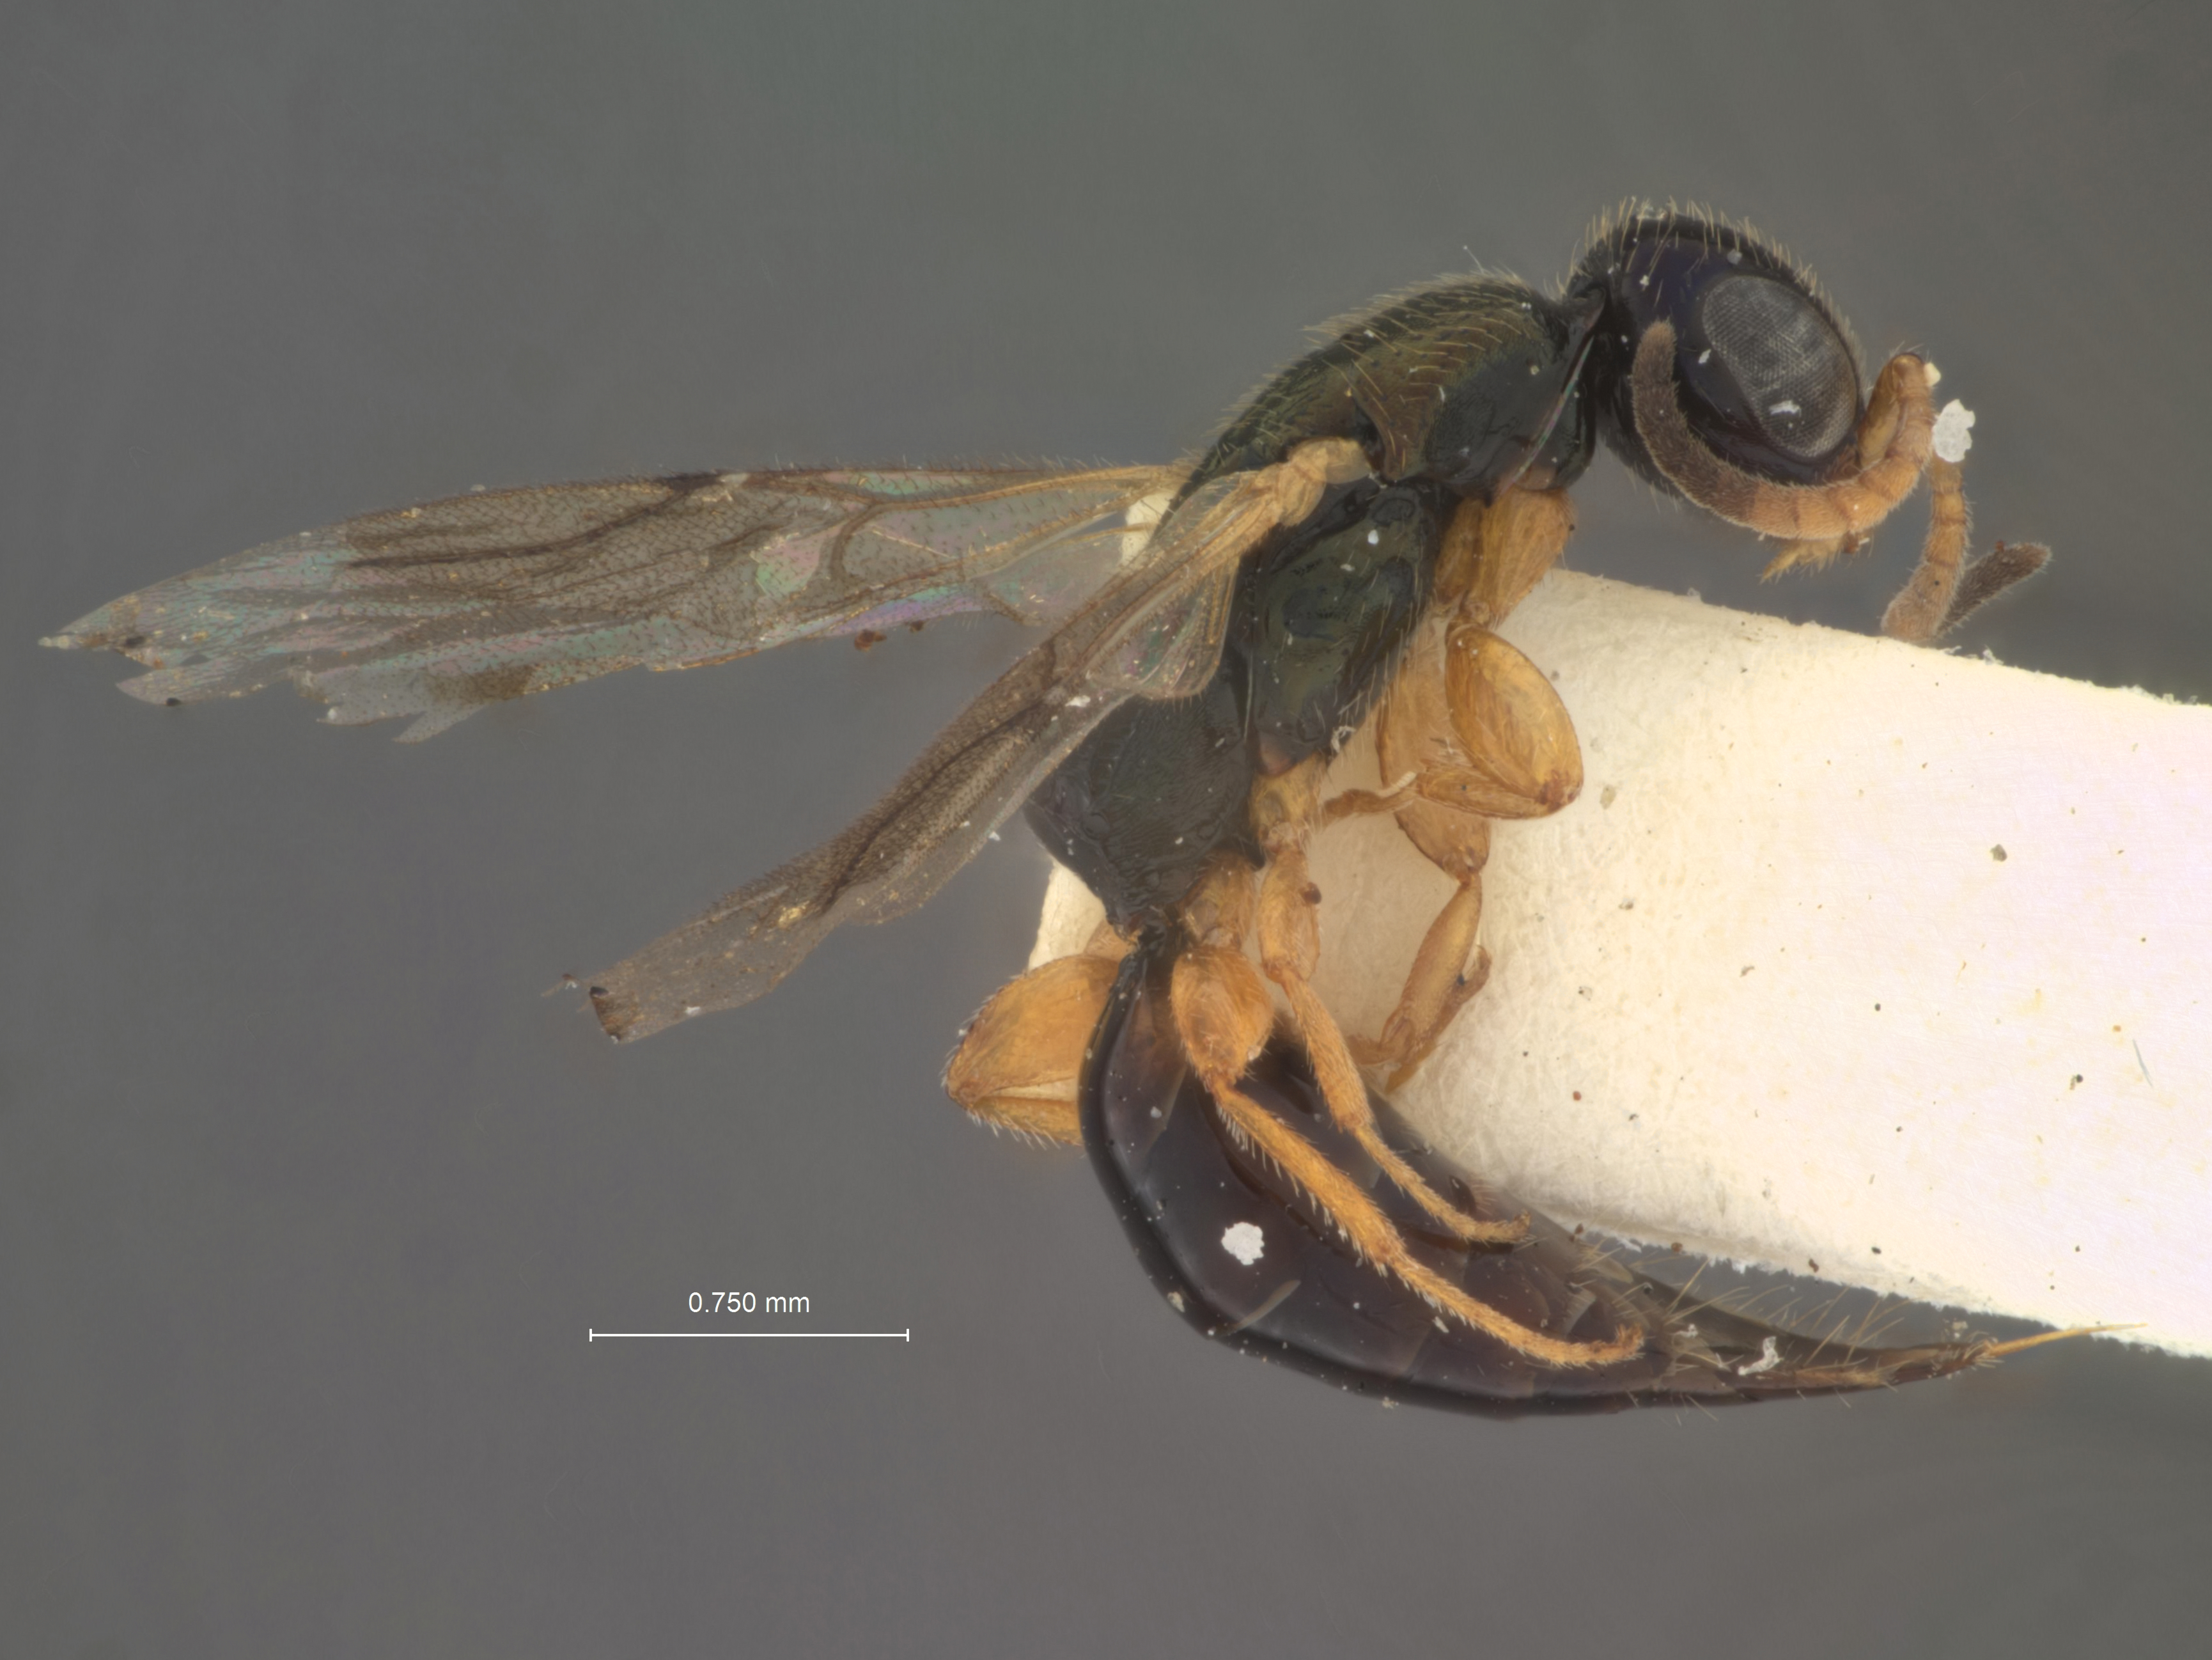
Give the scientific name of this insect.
Epyris cuprinus
